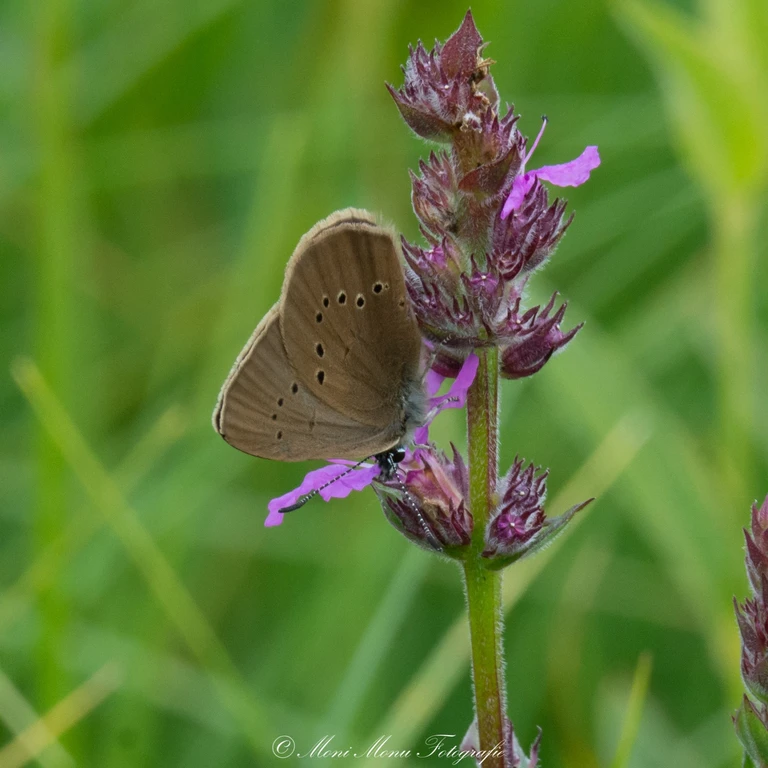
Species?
Phengaris nausithous (also Maculinea nausithous)
